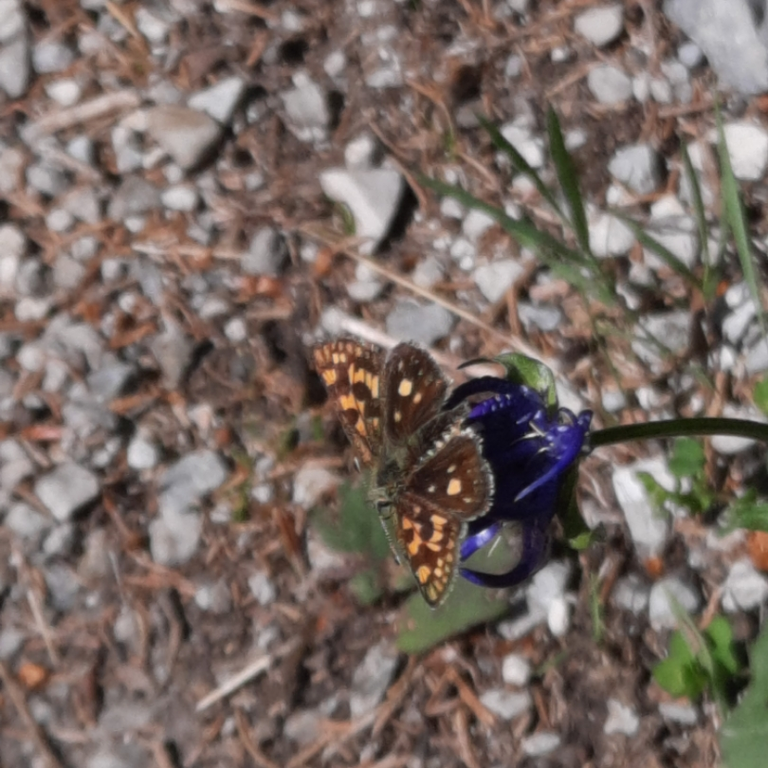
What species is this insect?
Carterocephalus palaemon
